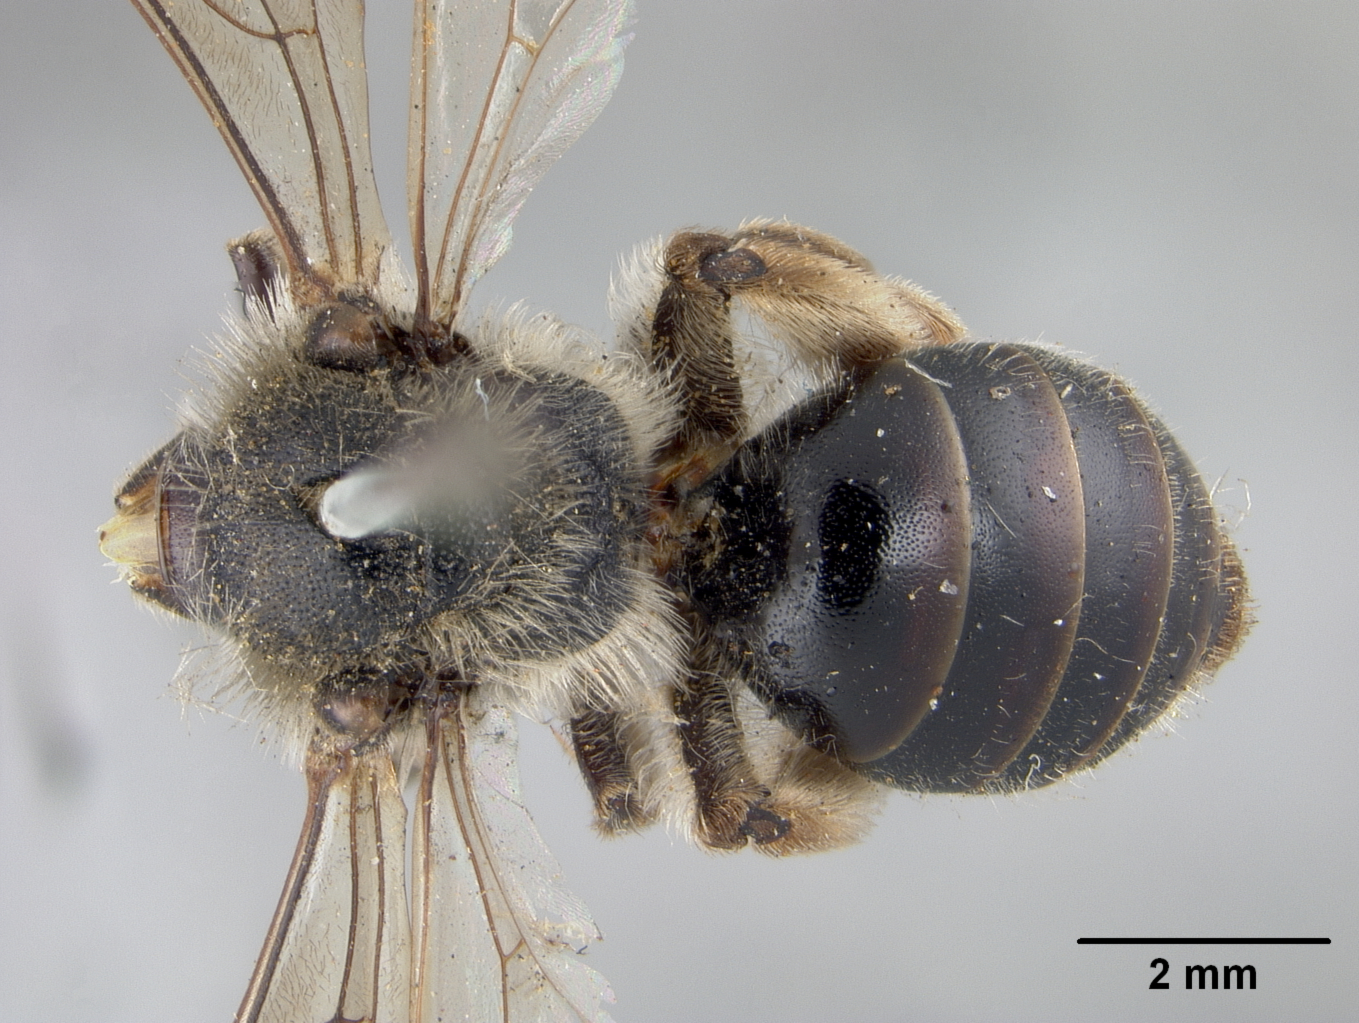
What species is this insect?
Andrena sigmundi
